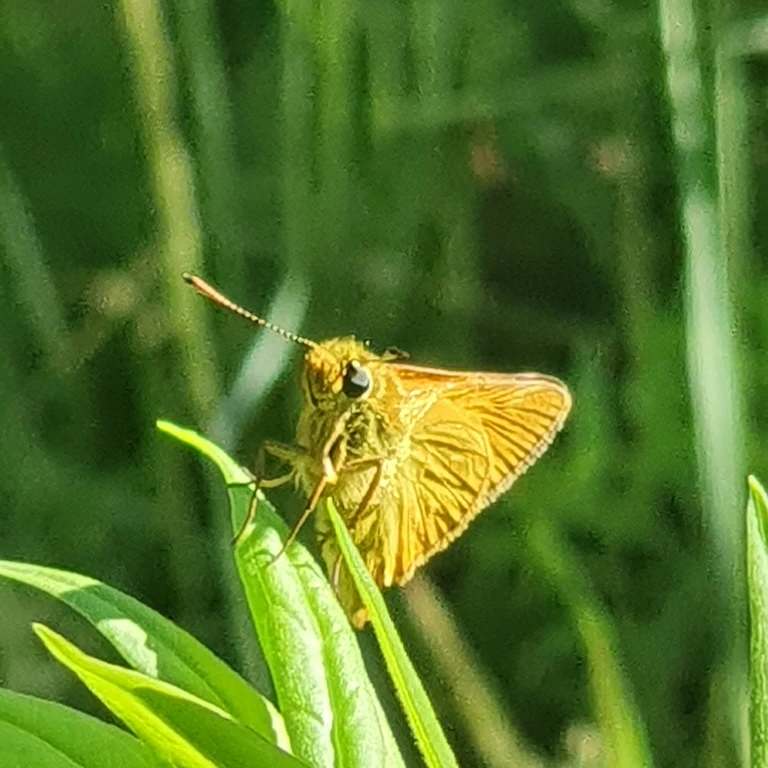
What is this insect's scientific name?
Ochlodes sylvanus (also Ochlodes venata)
